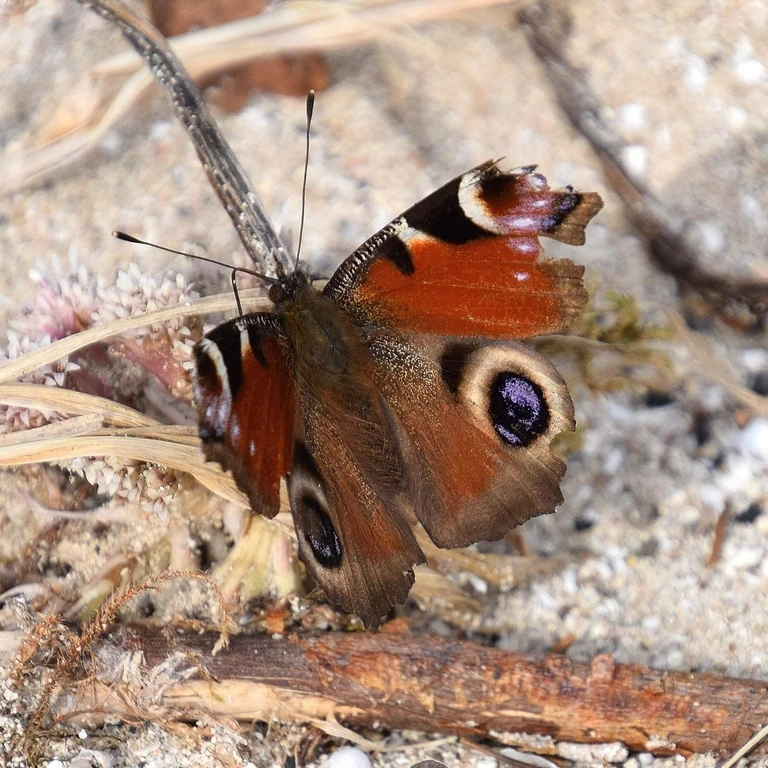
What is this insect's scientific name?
Aglais io
